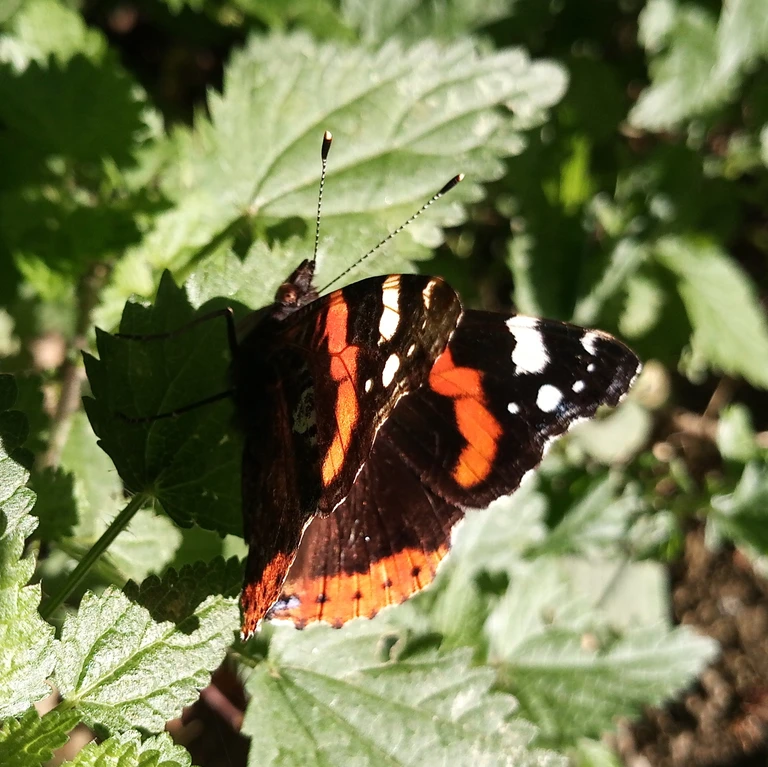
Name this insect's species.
Vanessa atalanta
